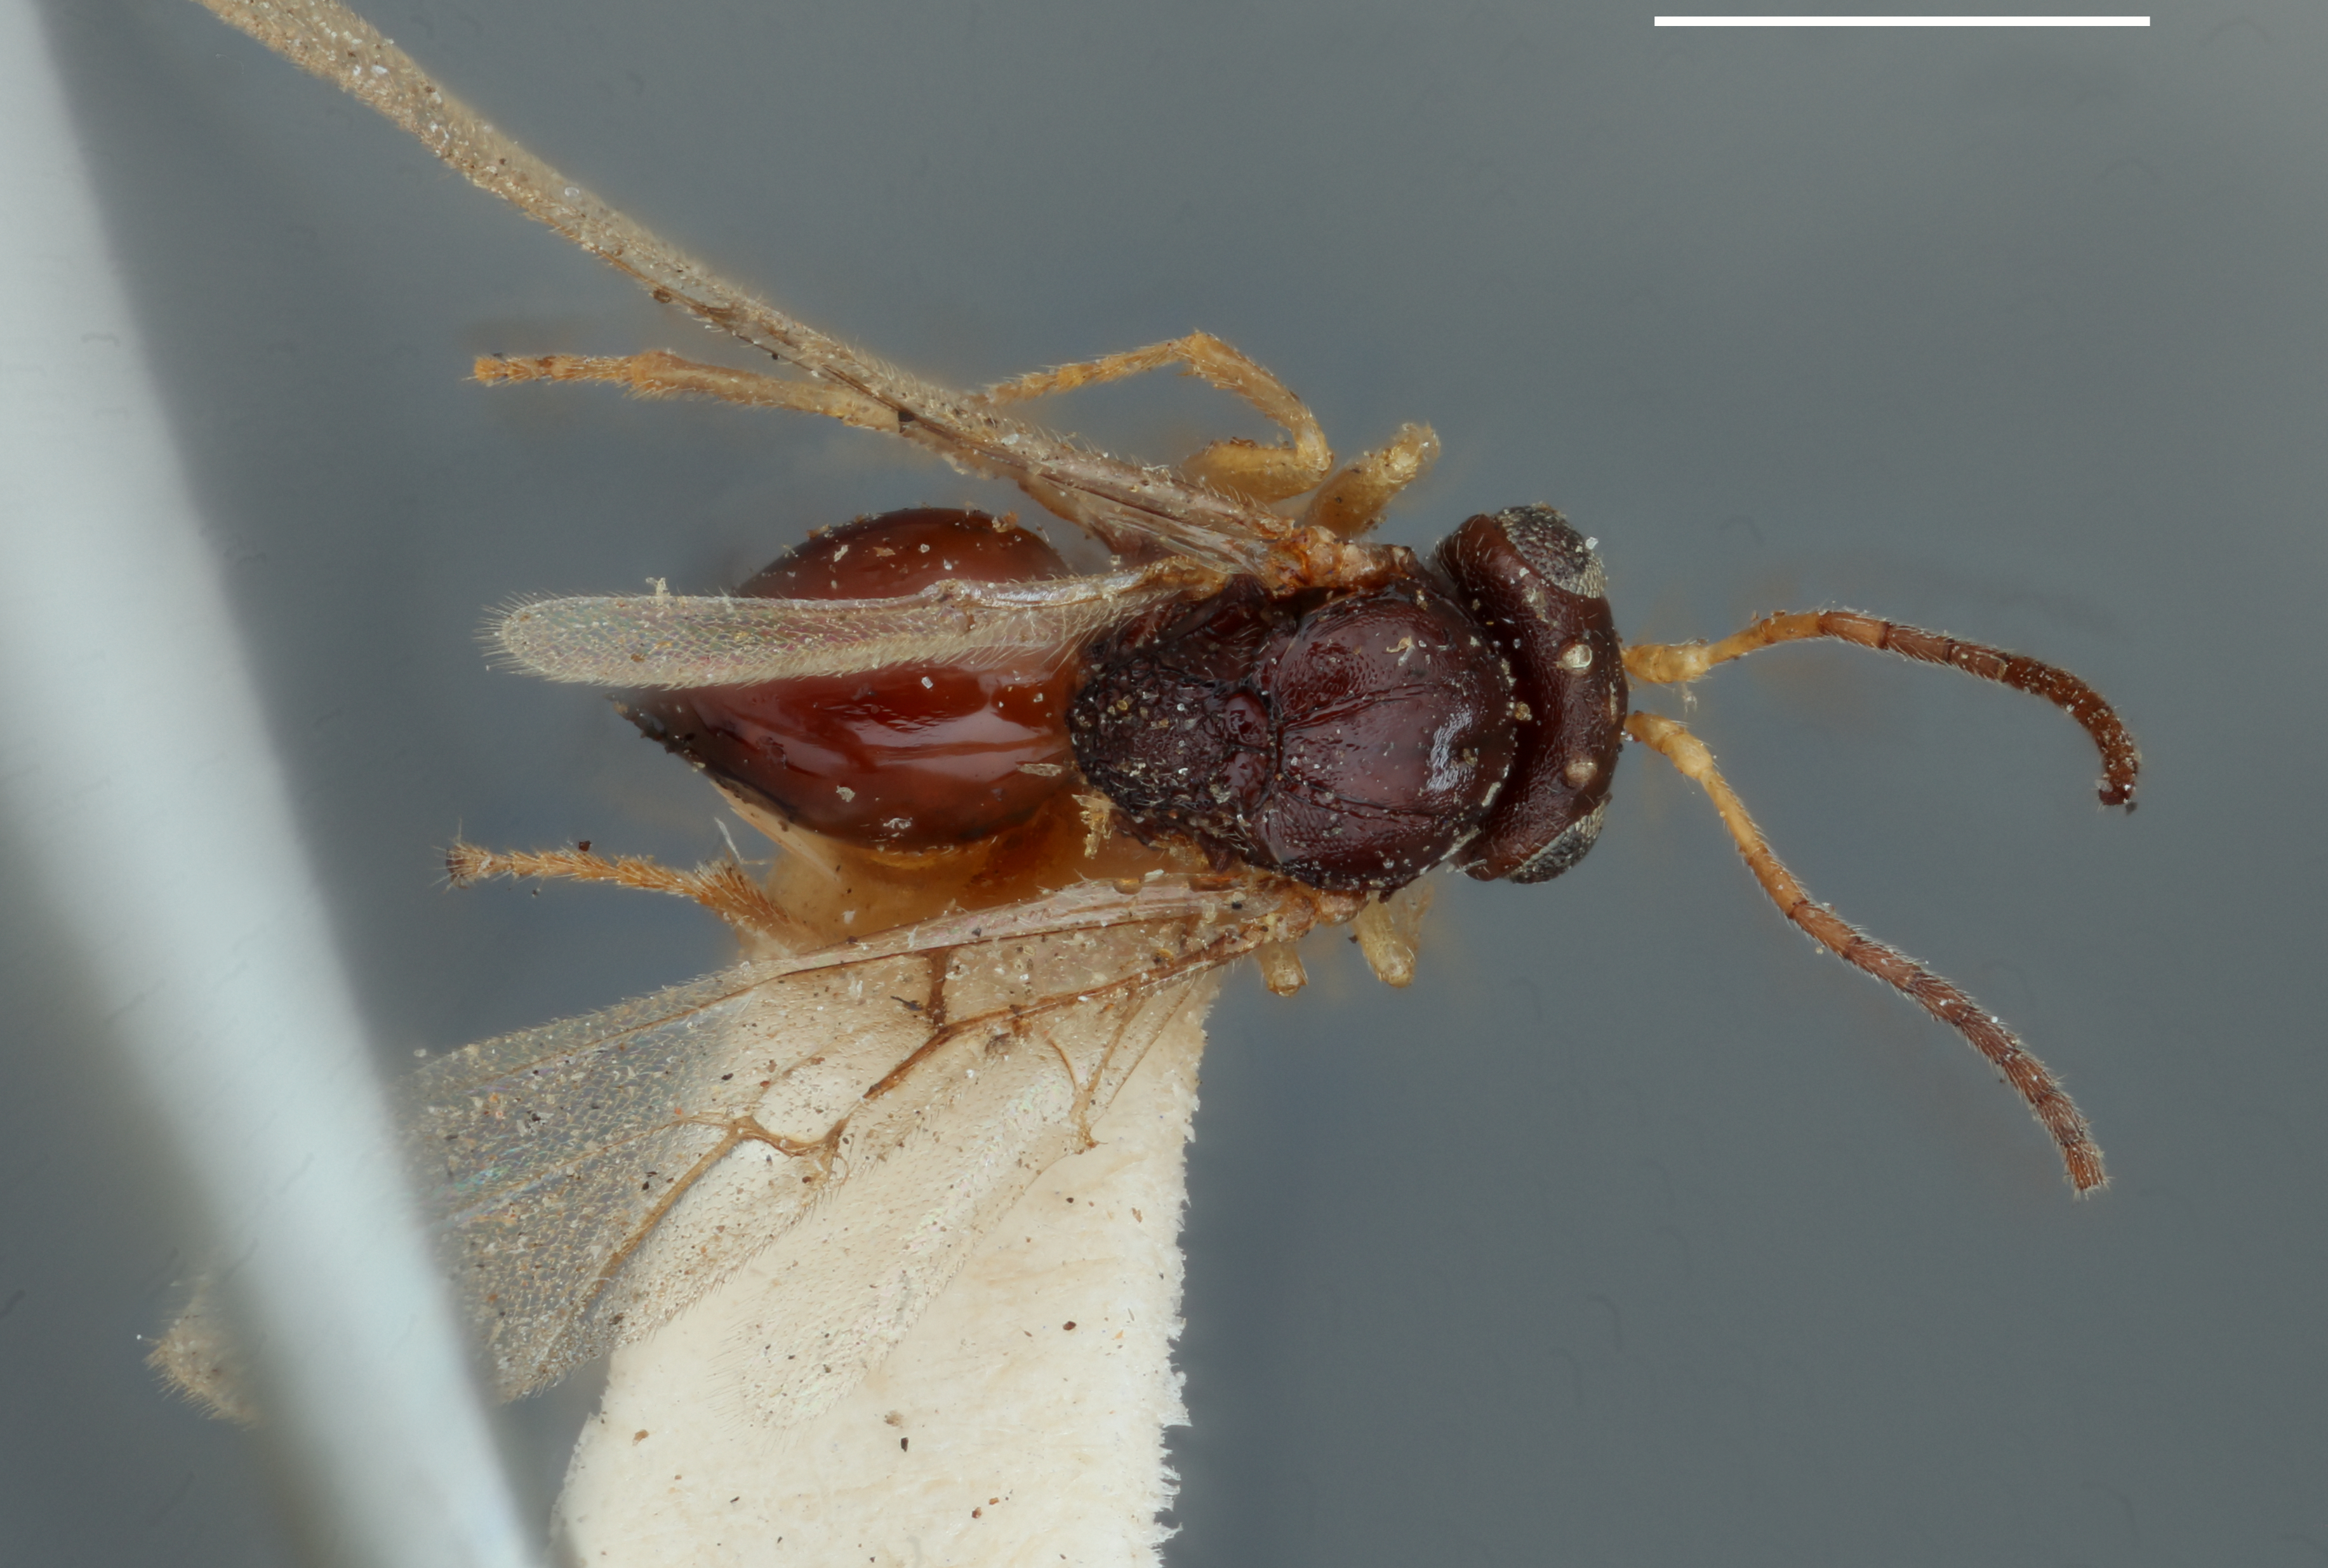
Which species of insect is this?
Neuroterus laurifoliae
